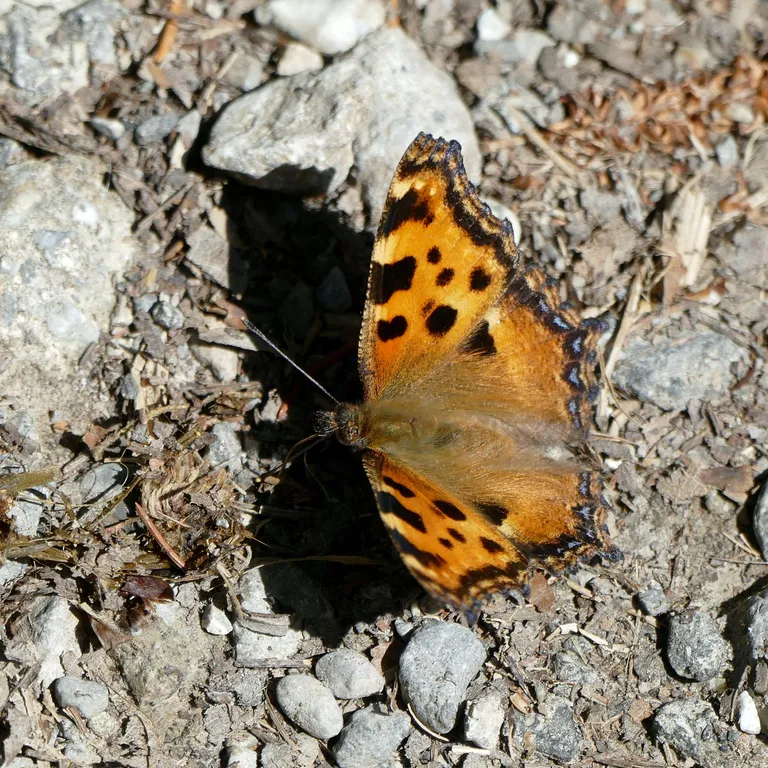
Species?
Nymphalis polychloros
